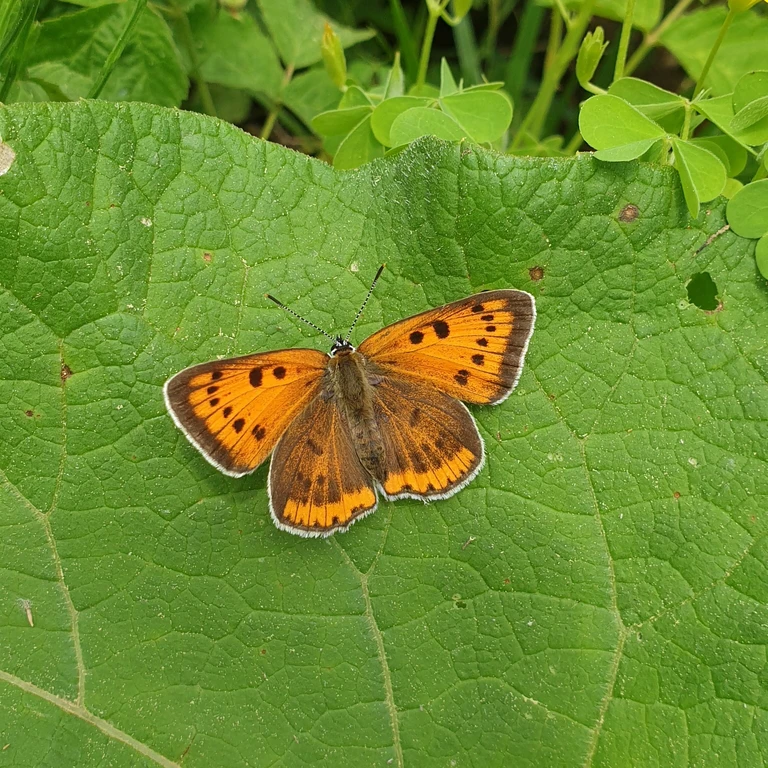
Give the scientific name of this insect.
Lycaena dispar
